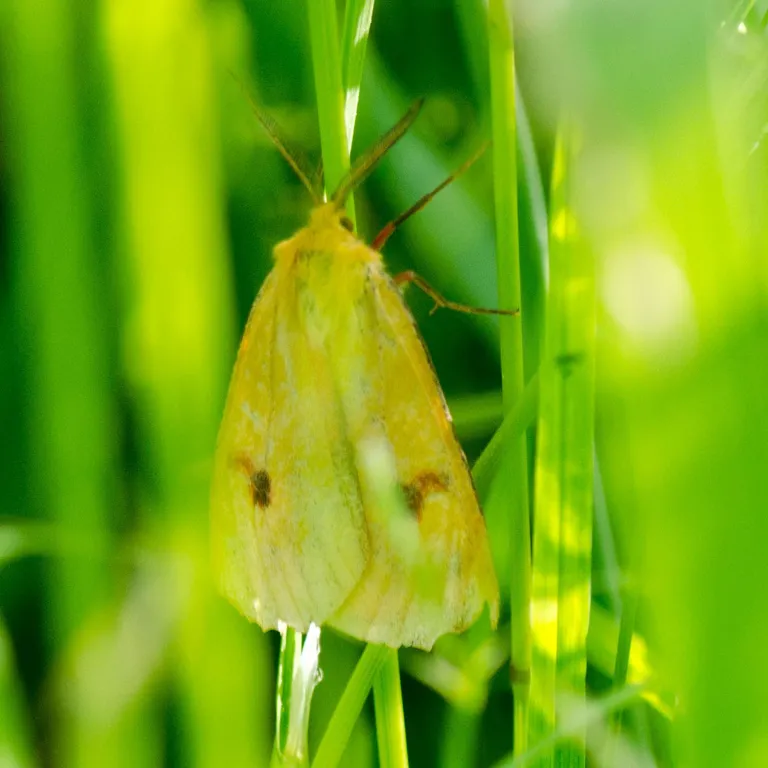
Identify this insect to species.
Diacrisia sannio
